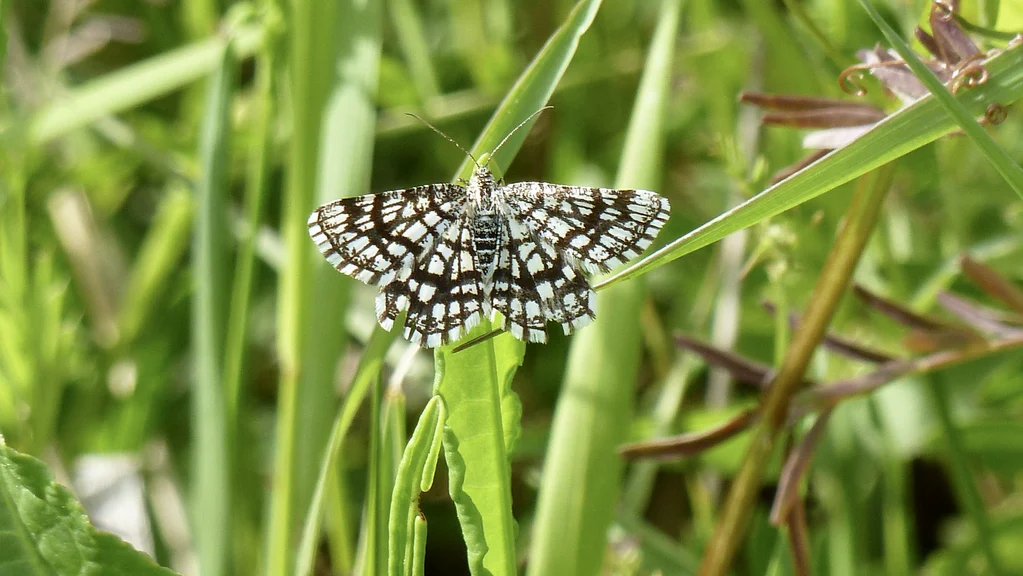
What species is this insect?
Chiasmia clathrata
